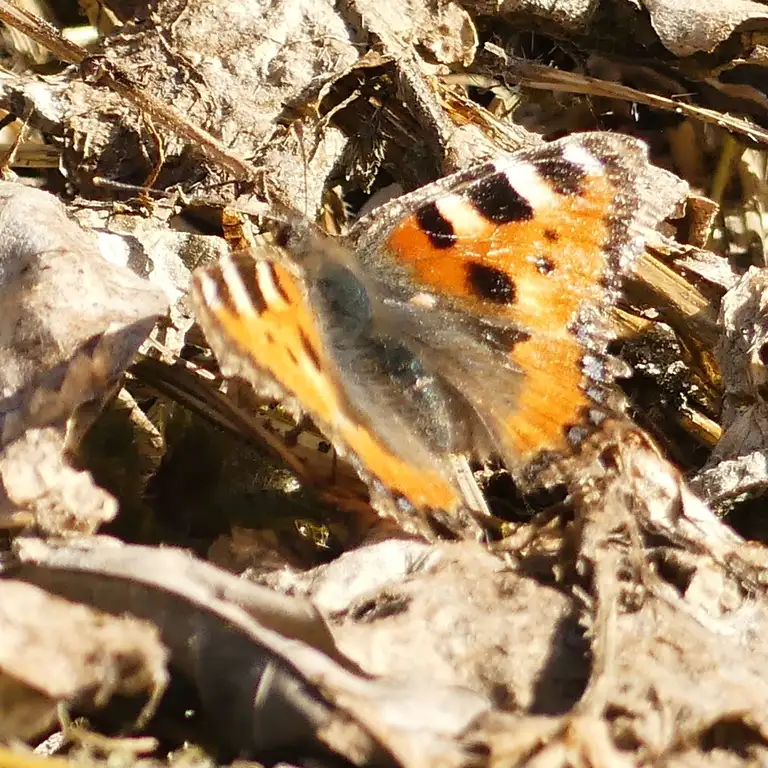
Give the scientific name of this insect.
Aglais urticae
